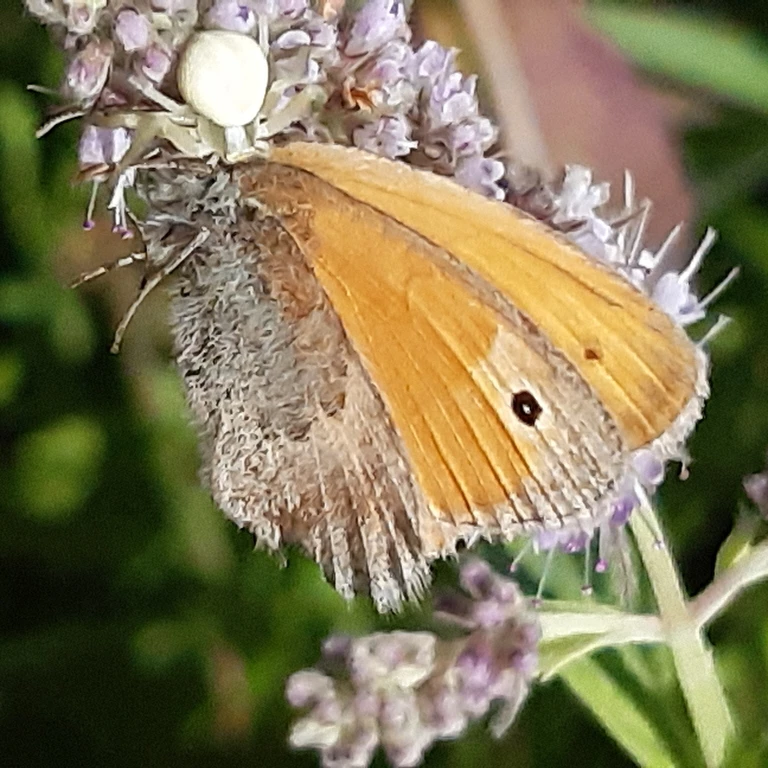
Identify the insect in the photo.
Coenonympha pamphilus
